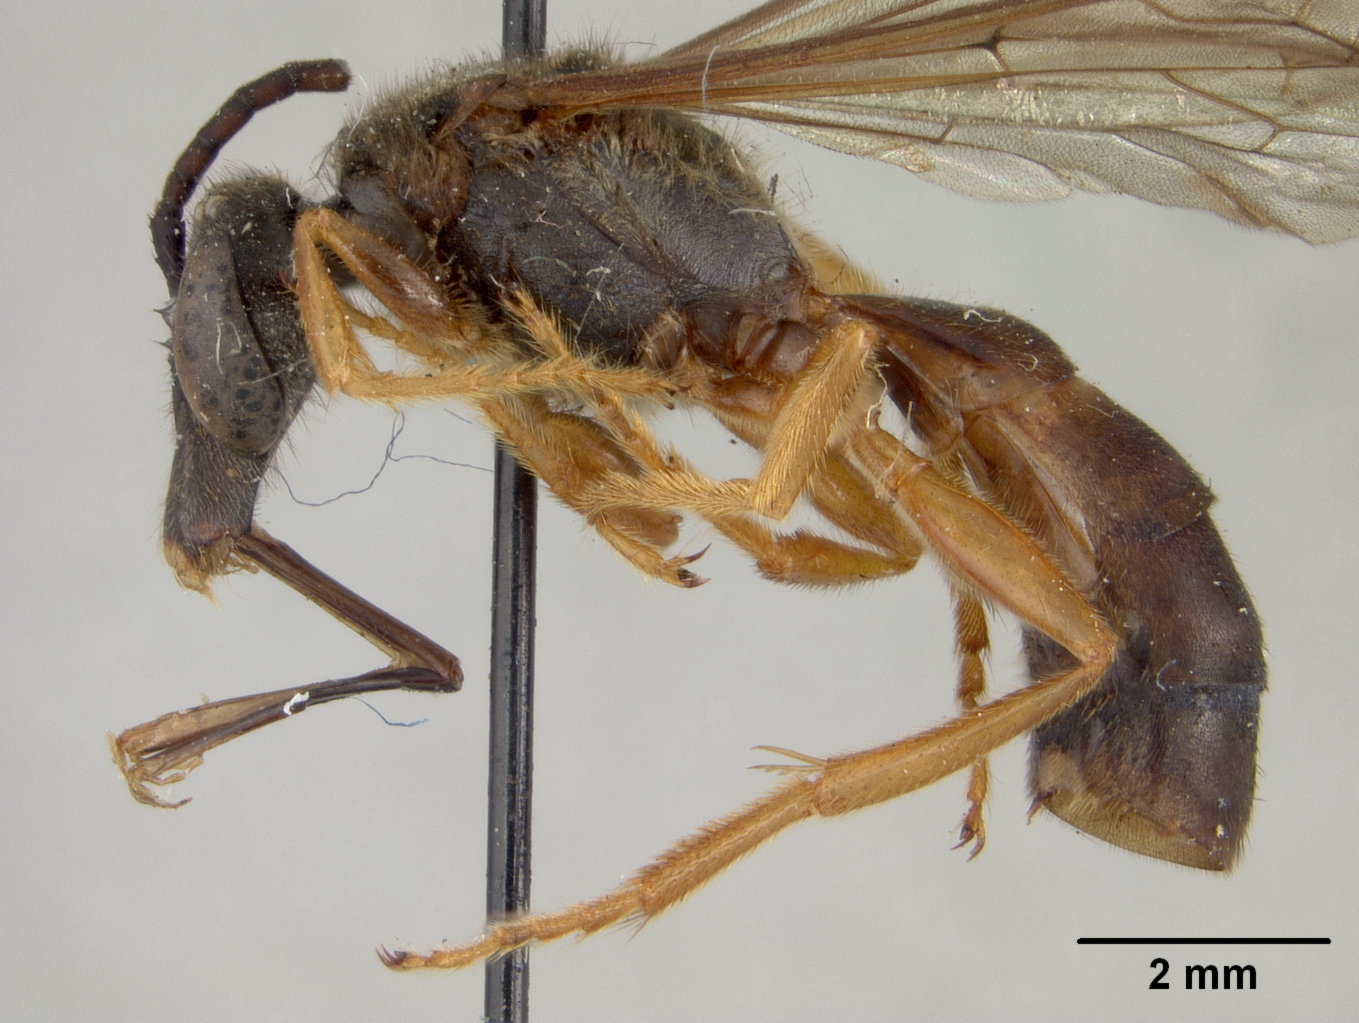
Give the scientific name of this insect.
Chlerogas hirsutipennis
